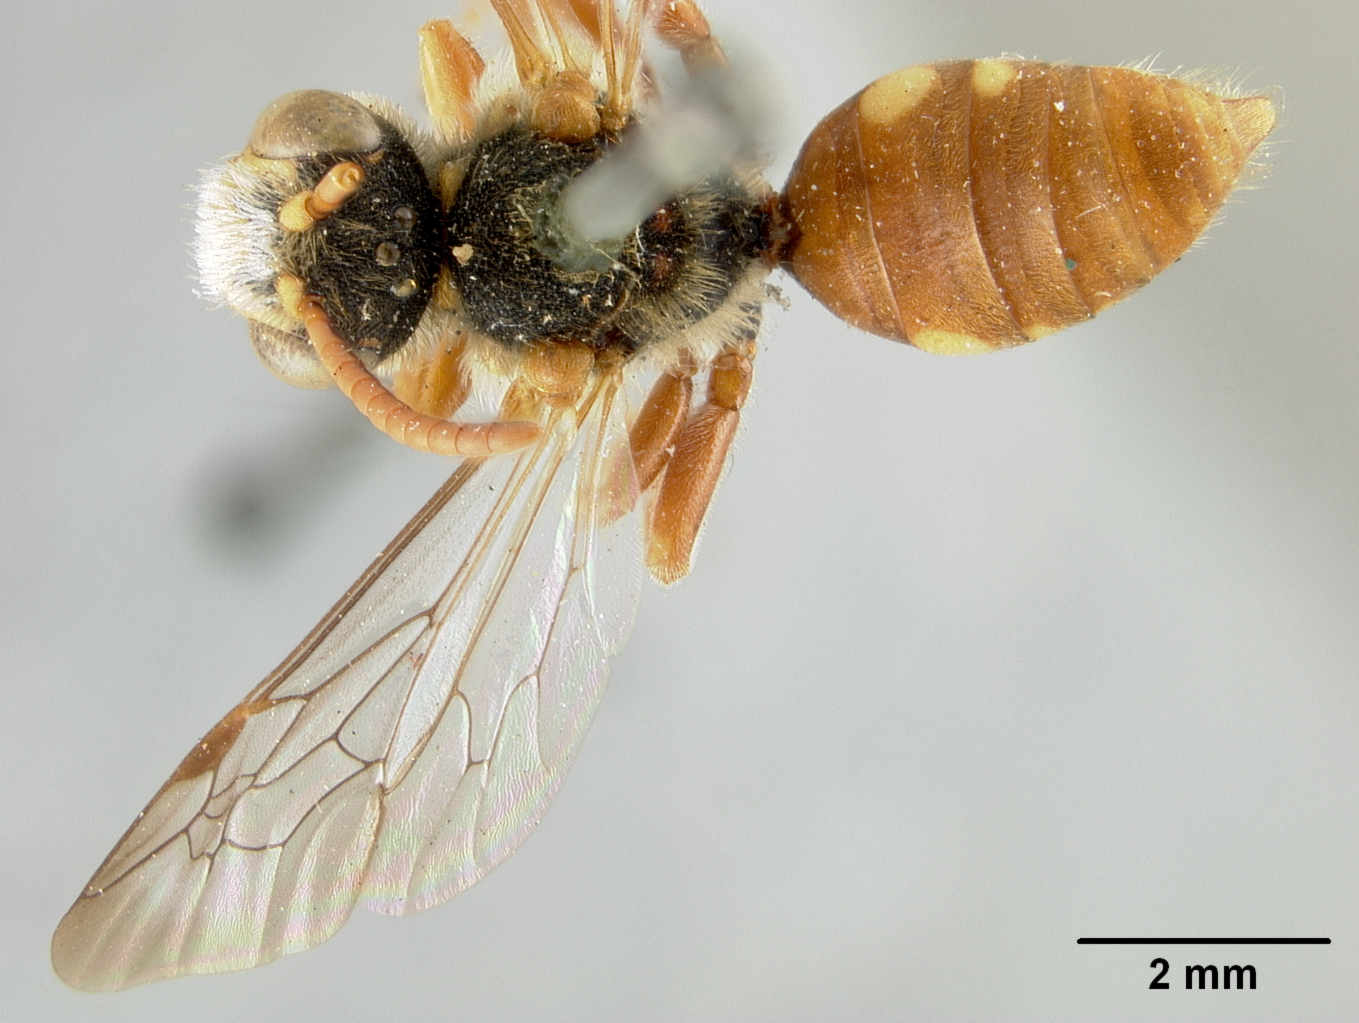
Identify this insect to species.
Nomada subvicinalis
